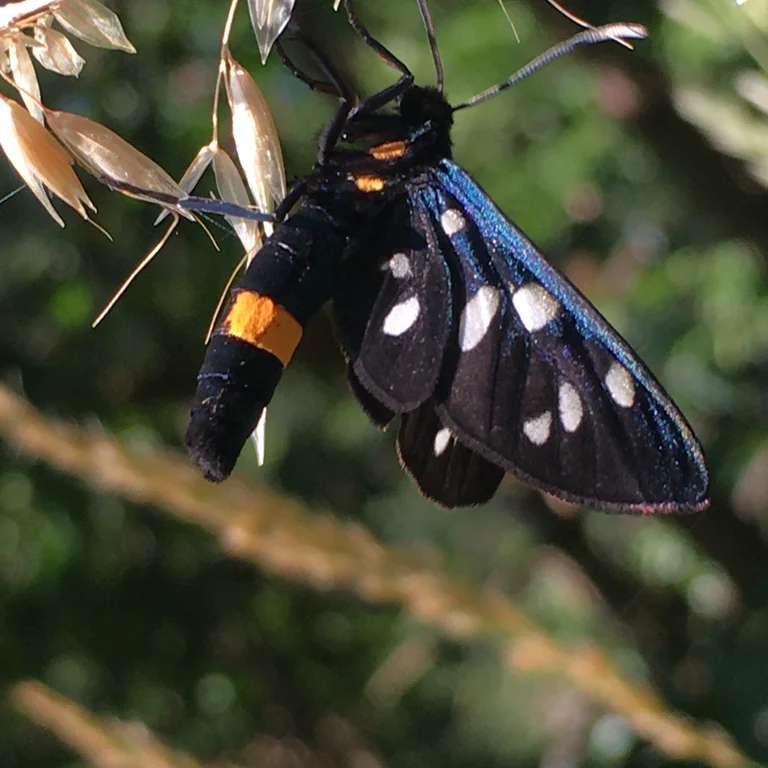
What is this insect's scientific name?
Amata phegea
